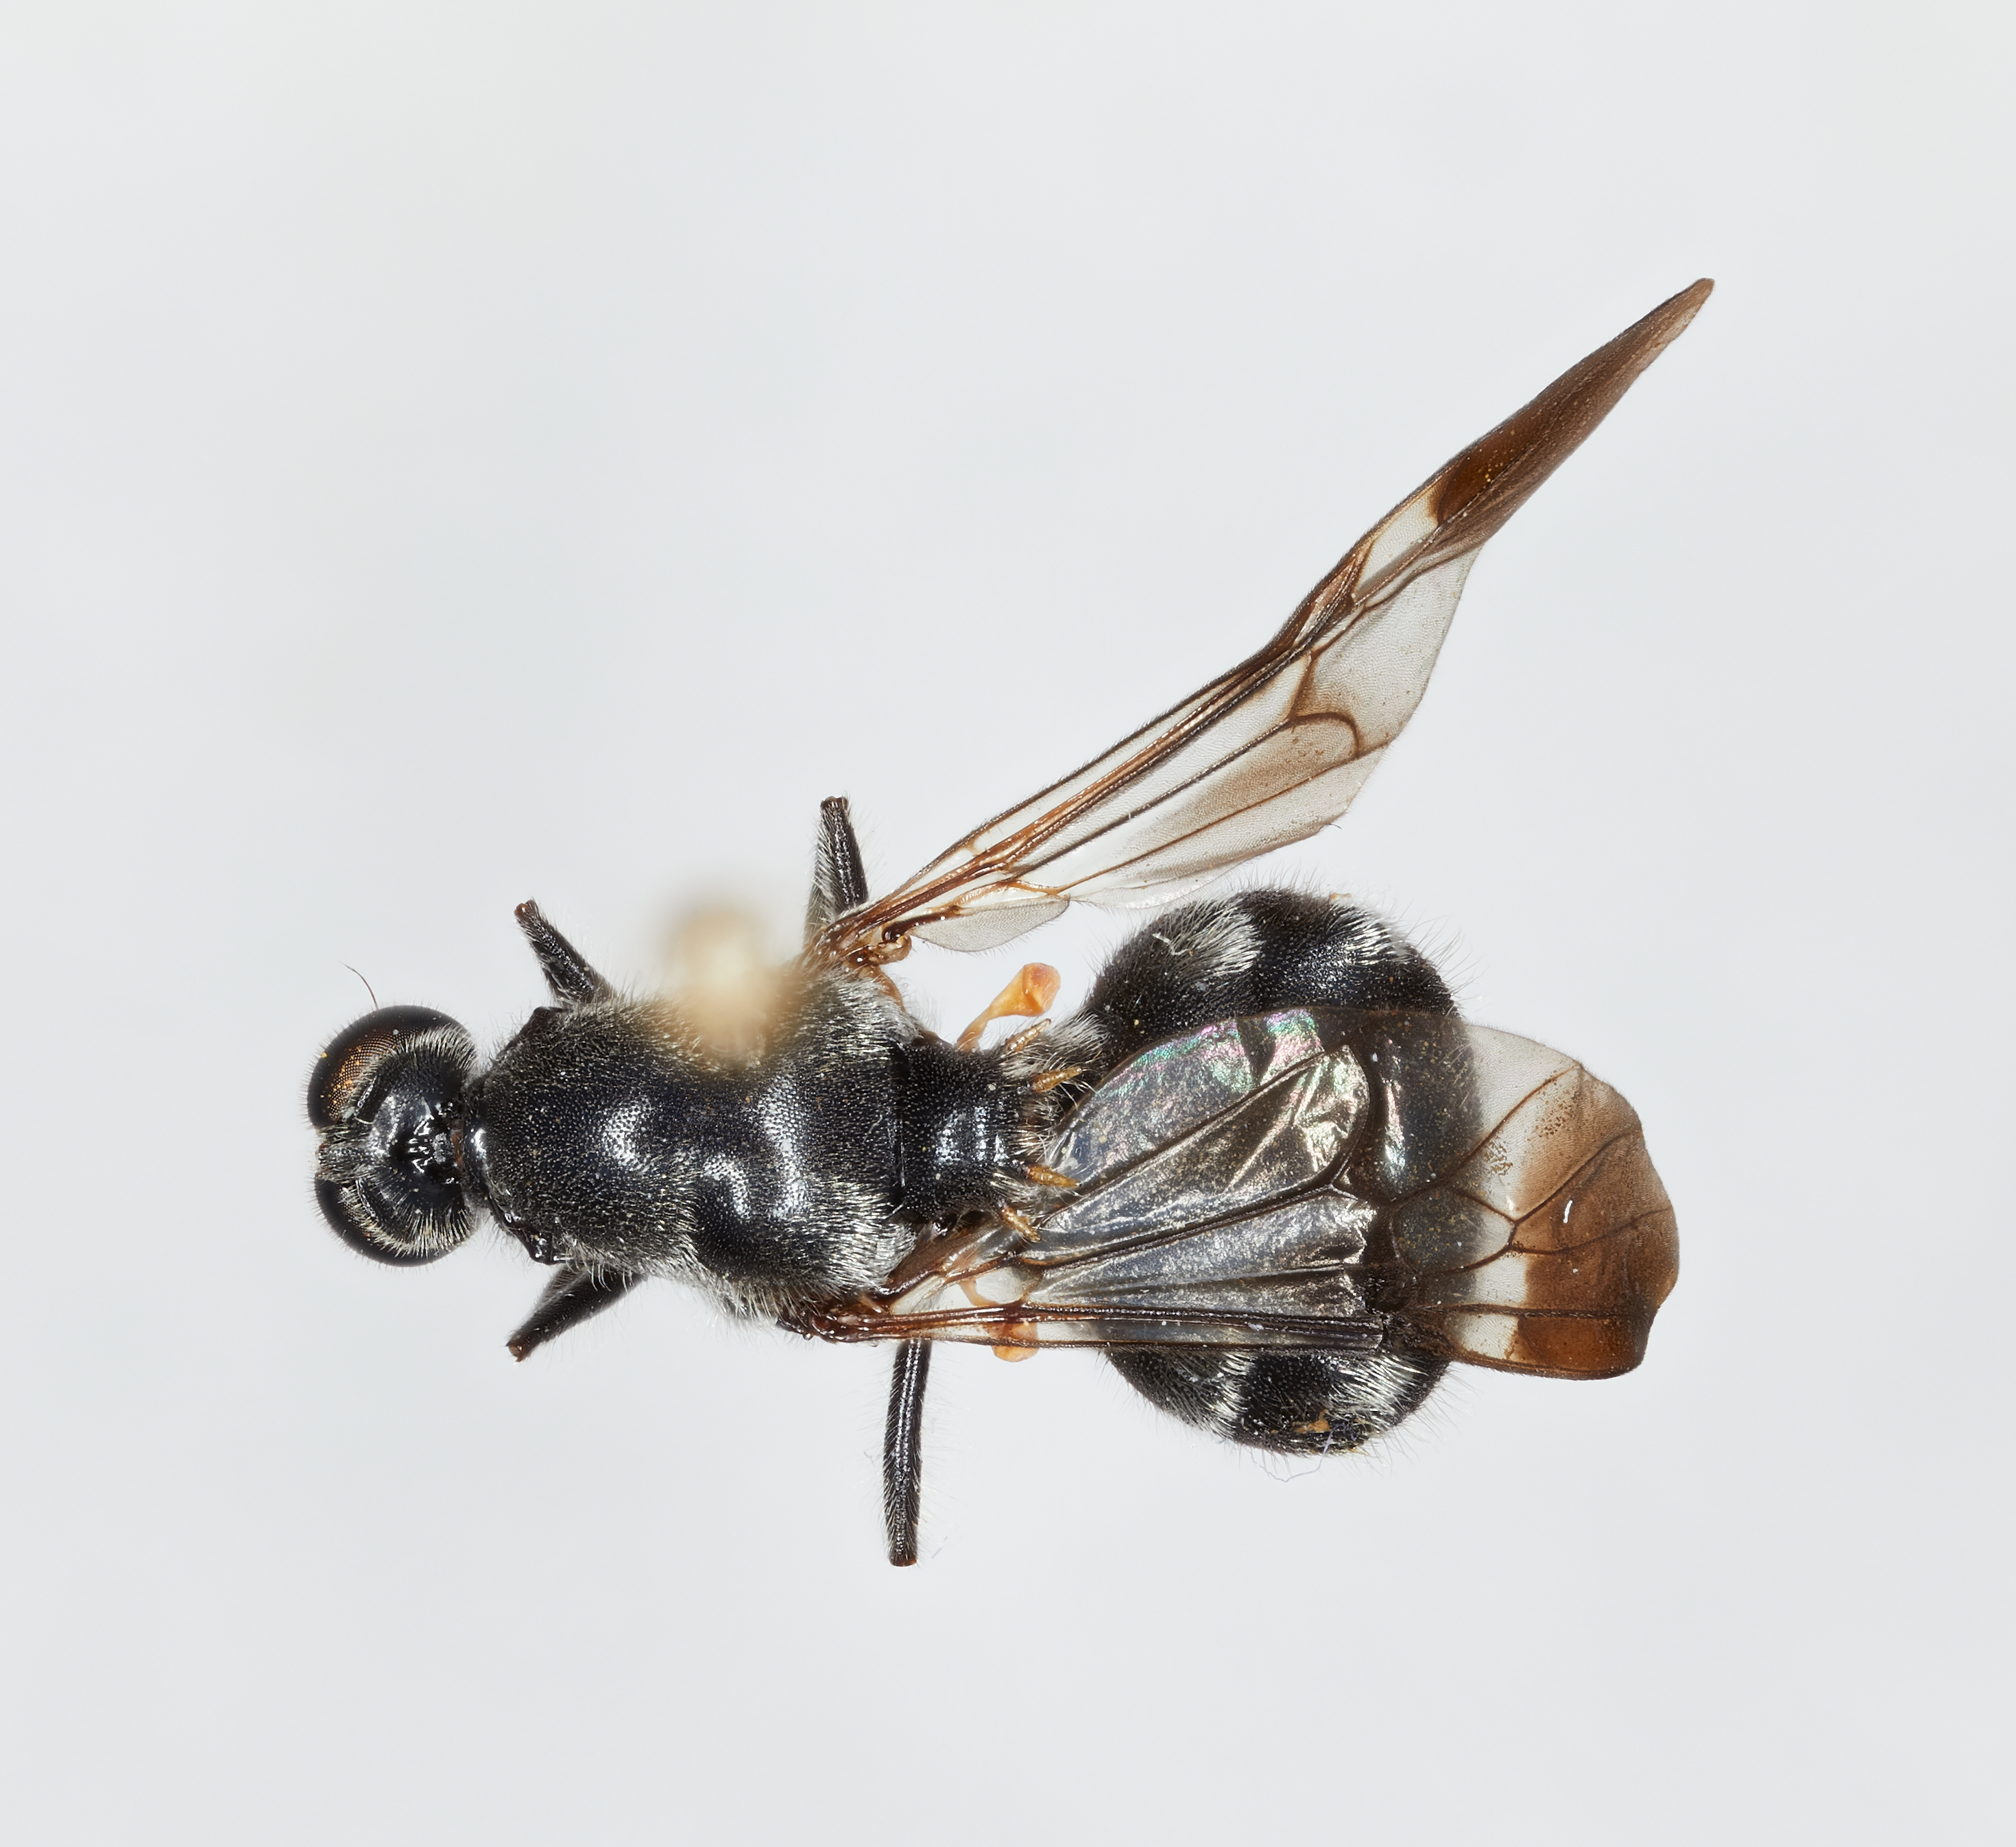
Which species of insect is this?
Culcua lingafelteri
